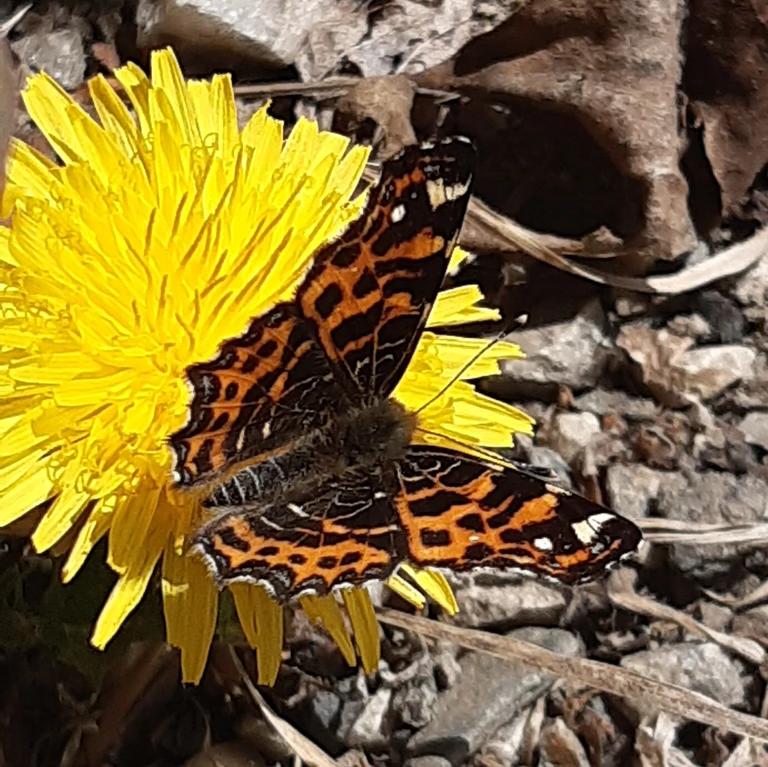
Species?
Araschnia levana
